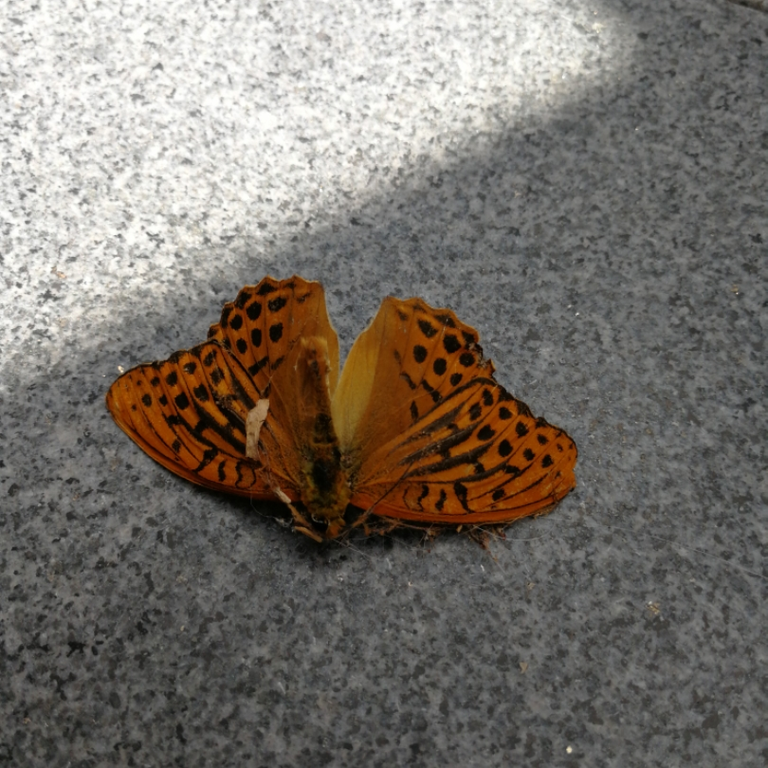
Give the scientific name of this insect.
Argynnis paphia
